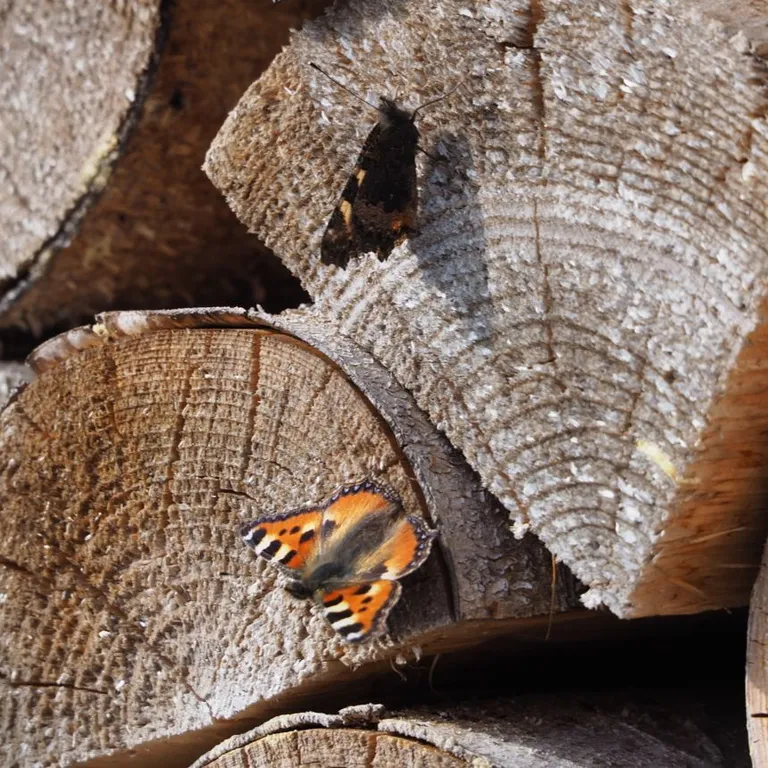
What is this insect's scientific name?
Aglais urticae
